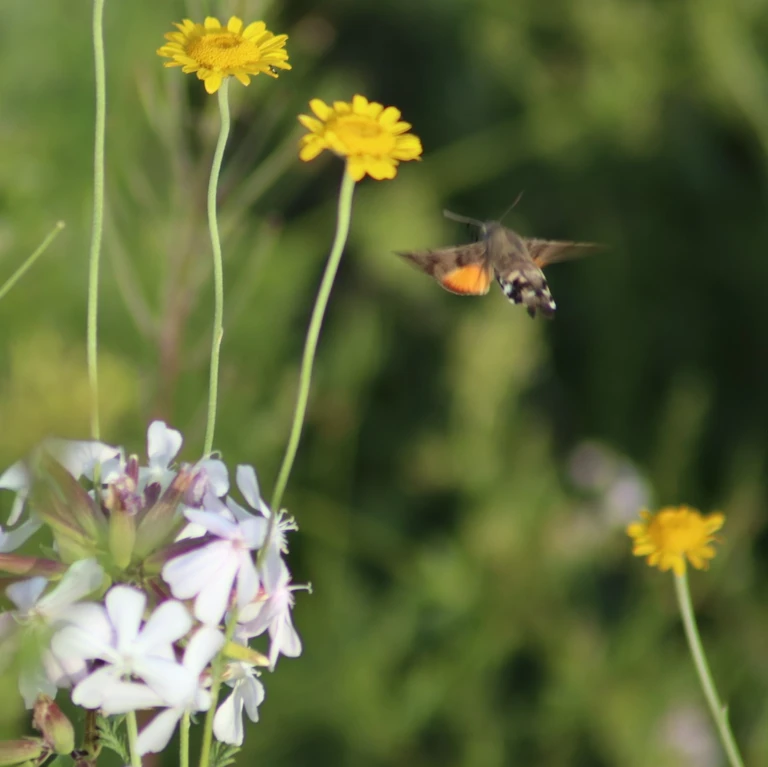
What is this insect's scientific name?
Macroglossum stellatarum
